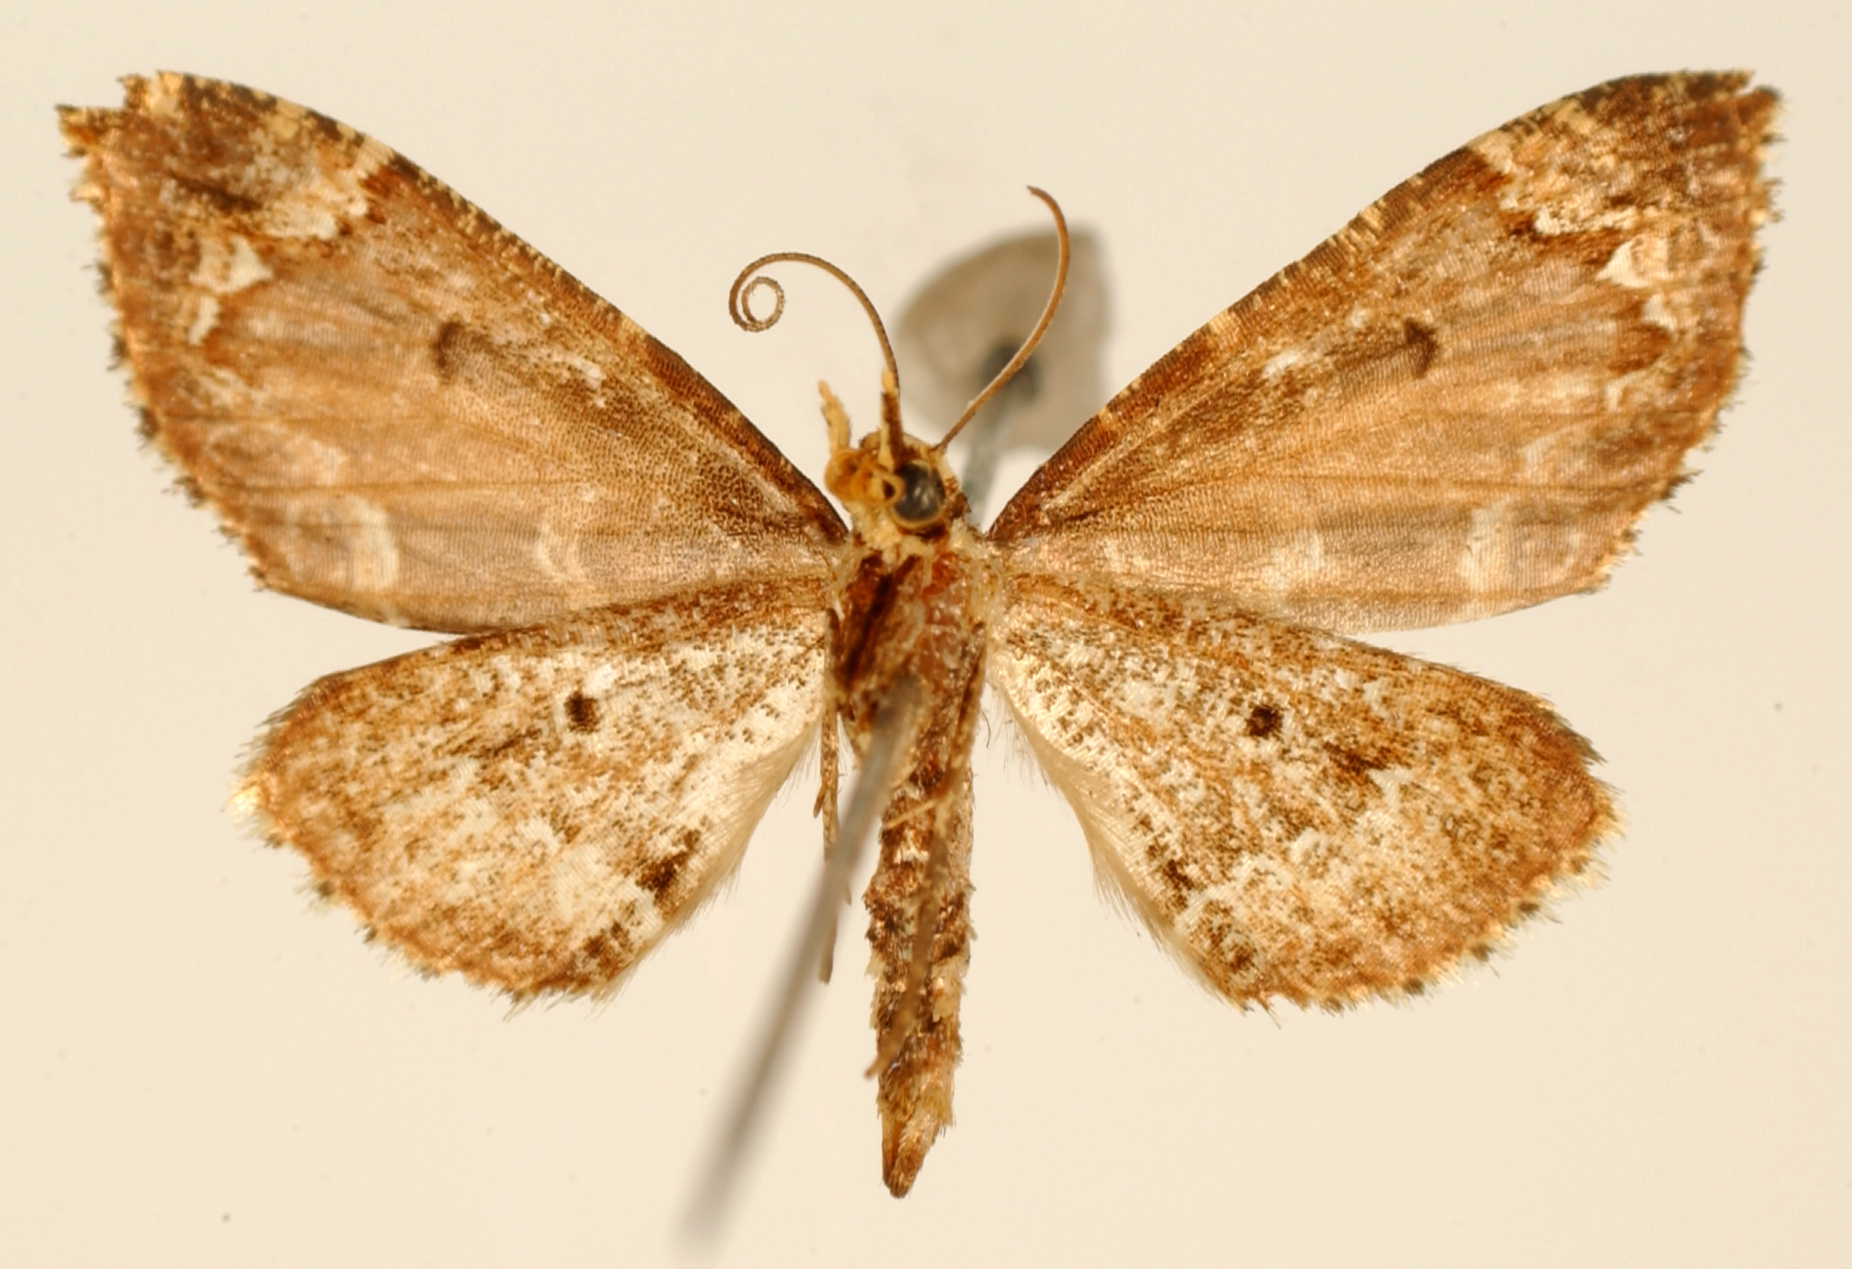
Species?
Psaliodes tripita
